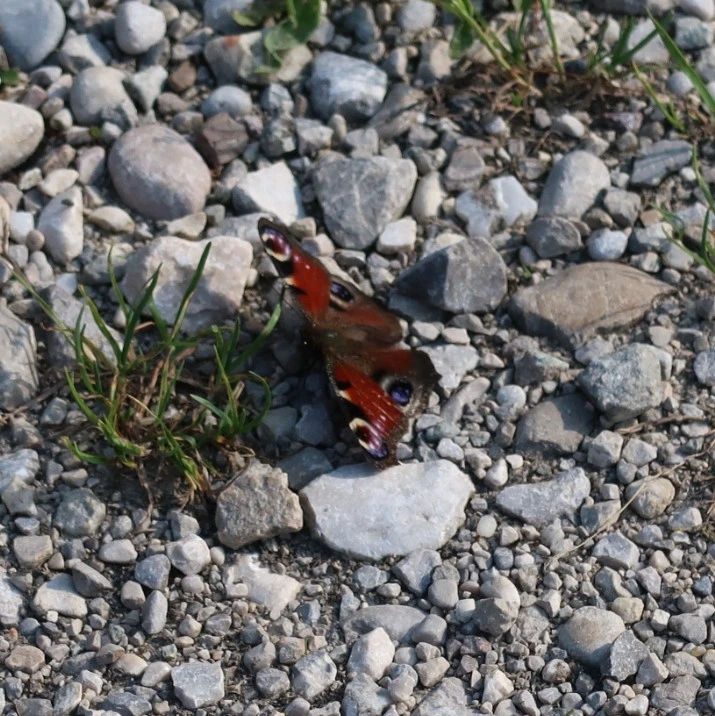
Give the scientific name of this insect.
Aglais io
